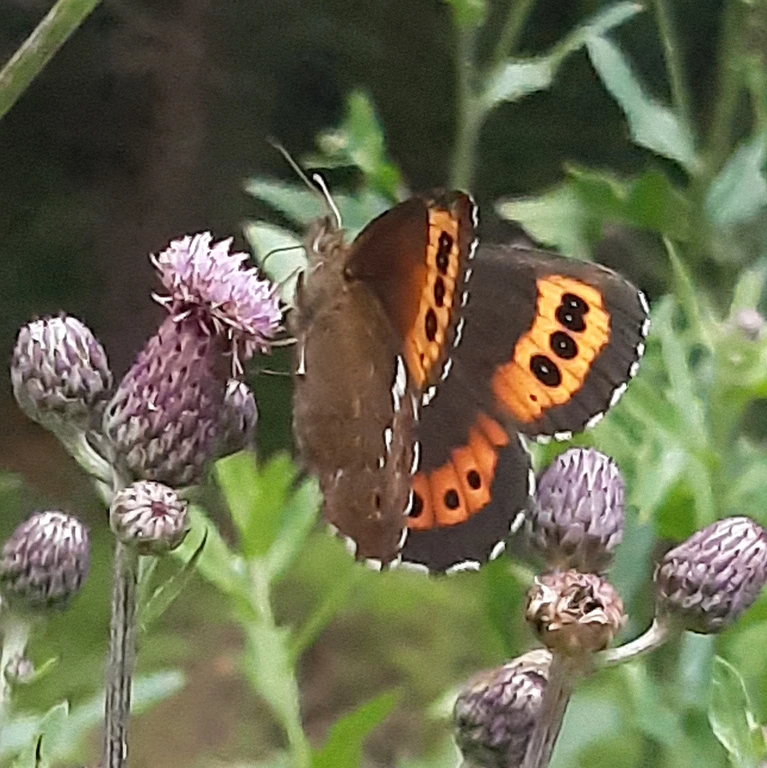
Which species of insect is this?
Erebia ligea
